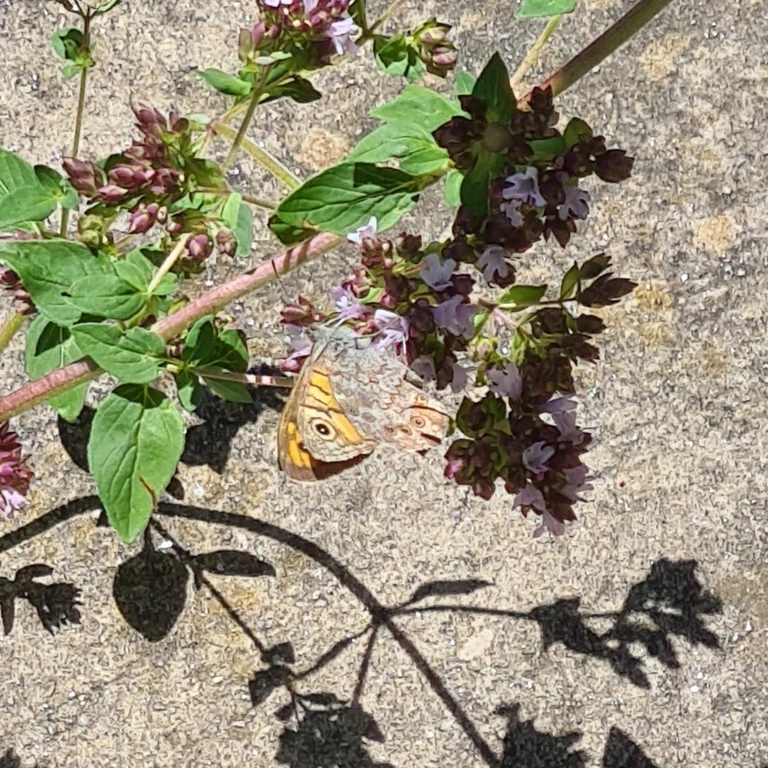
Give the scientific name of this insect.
Lasiommata megera (also Pararge megera)
